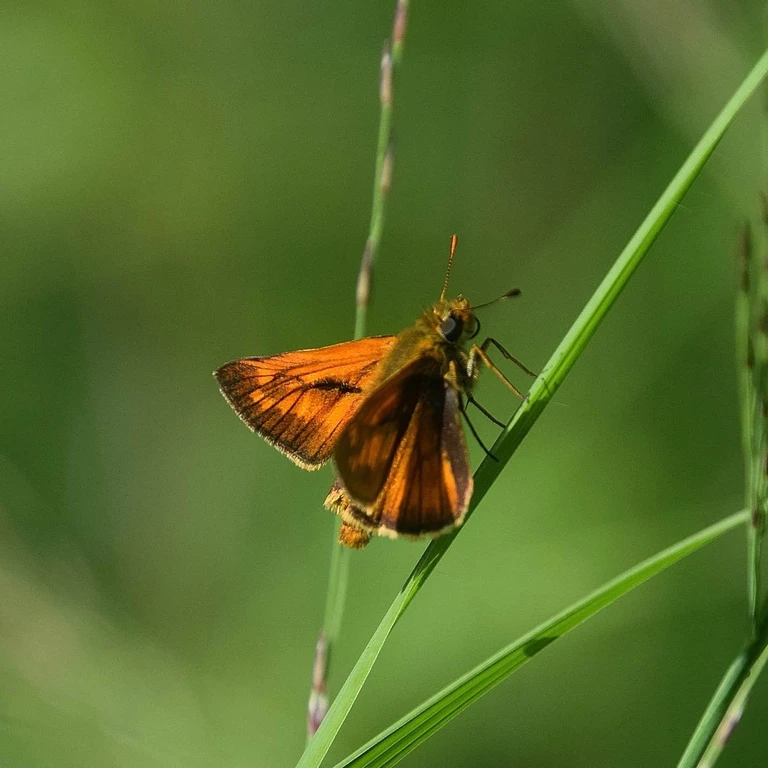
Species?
Ochlodes sylvanus (also Ochlodes venata)
